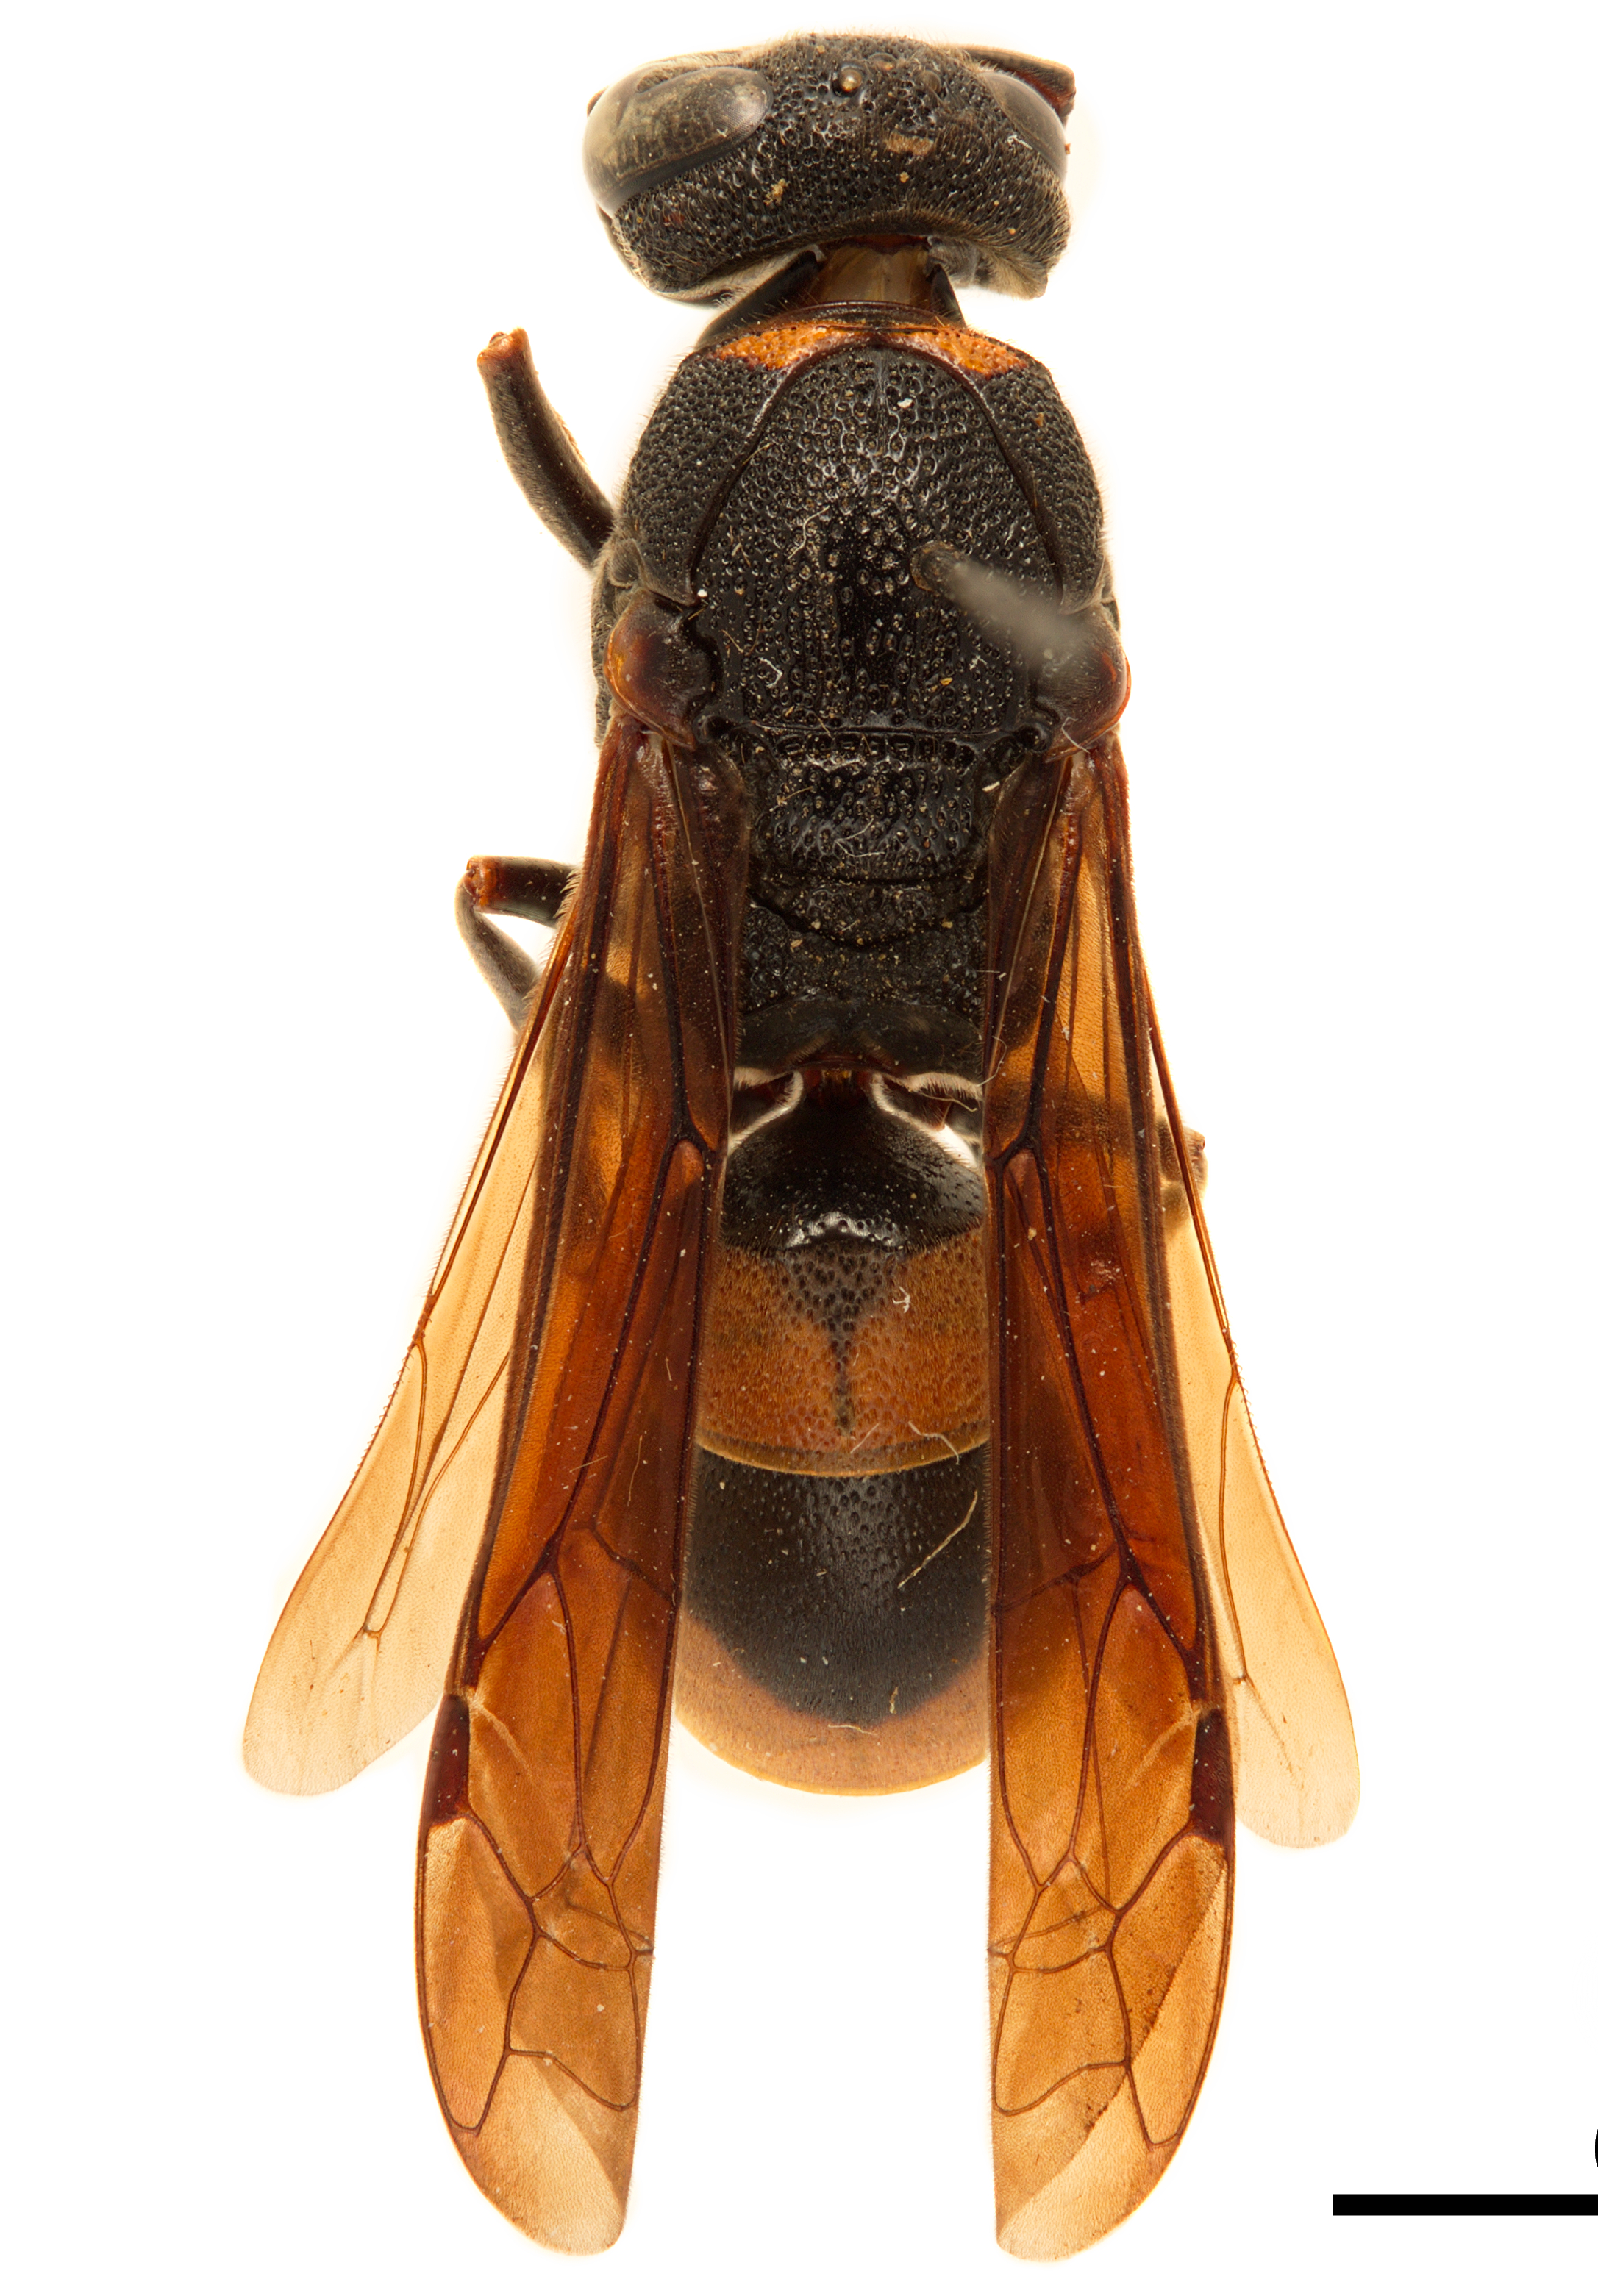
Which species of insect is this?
Pararrhynchium ornatum
